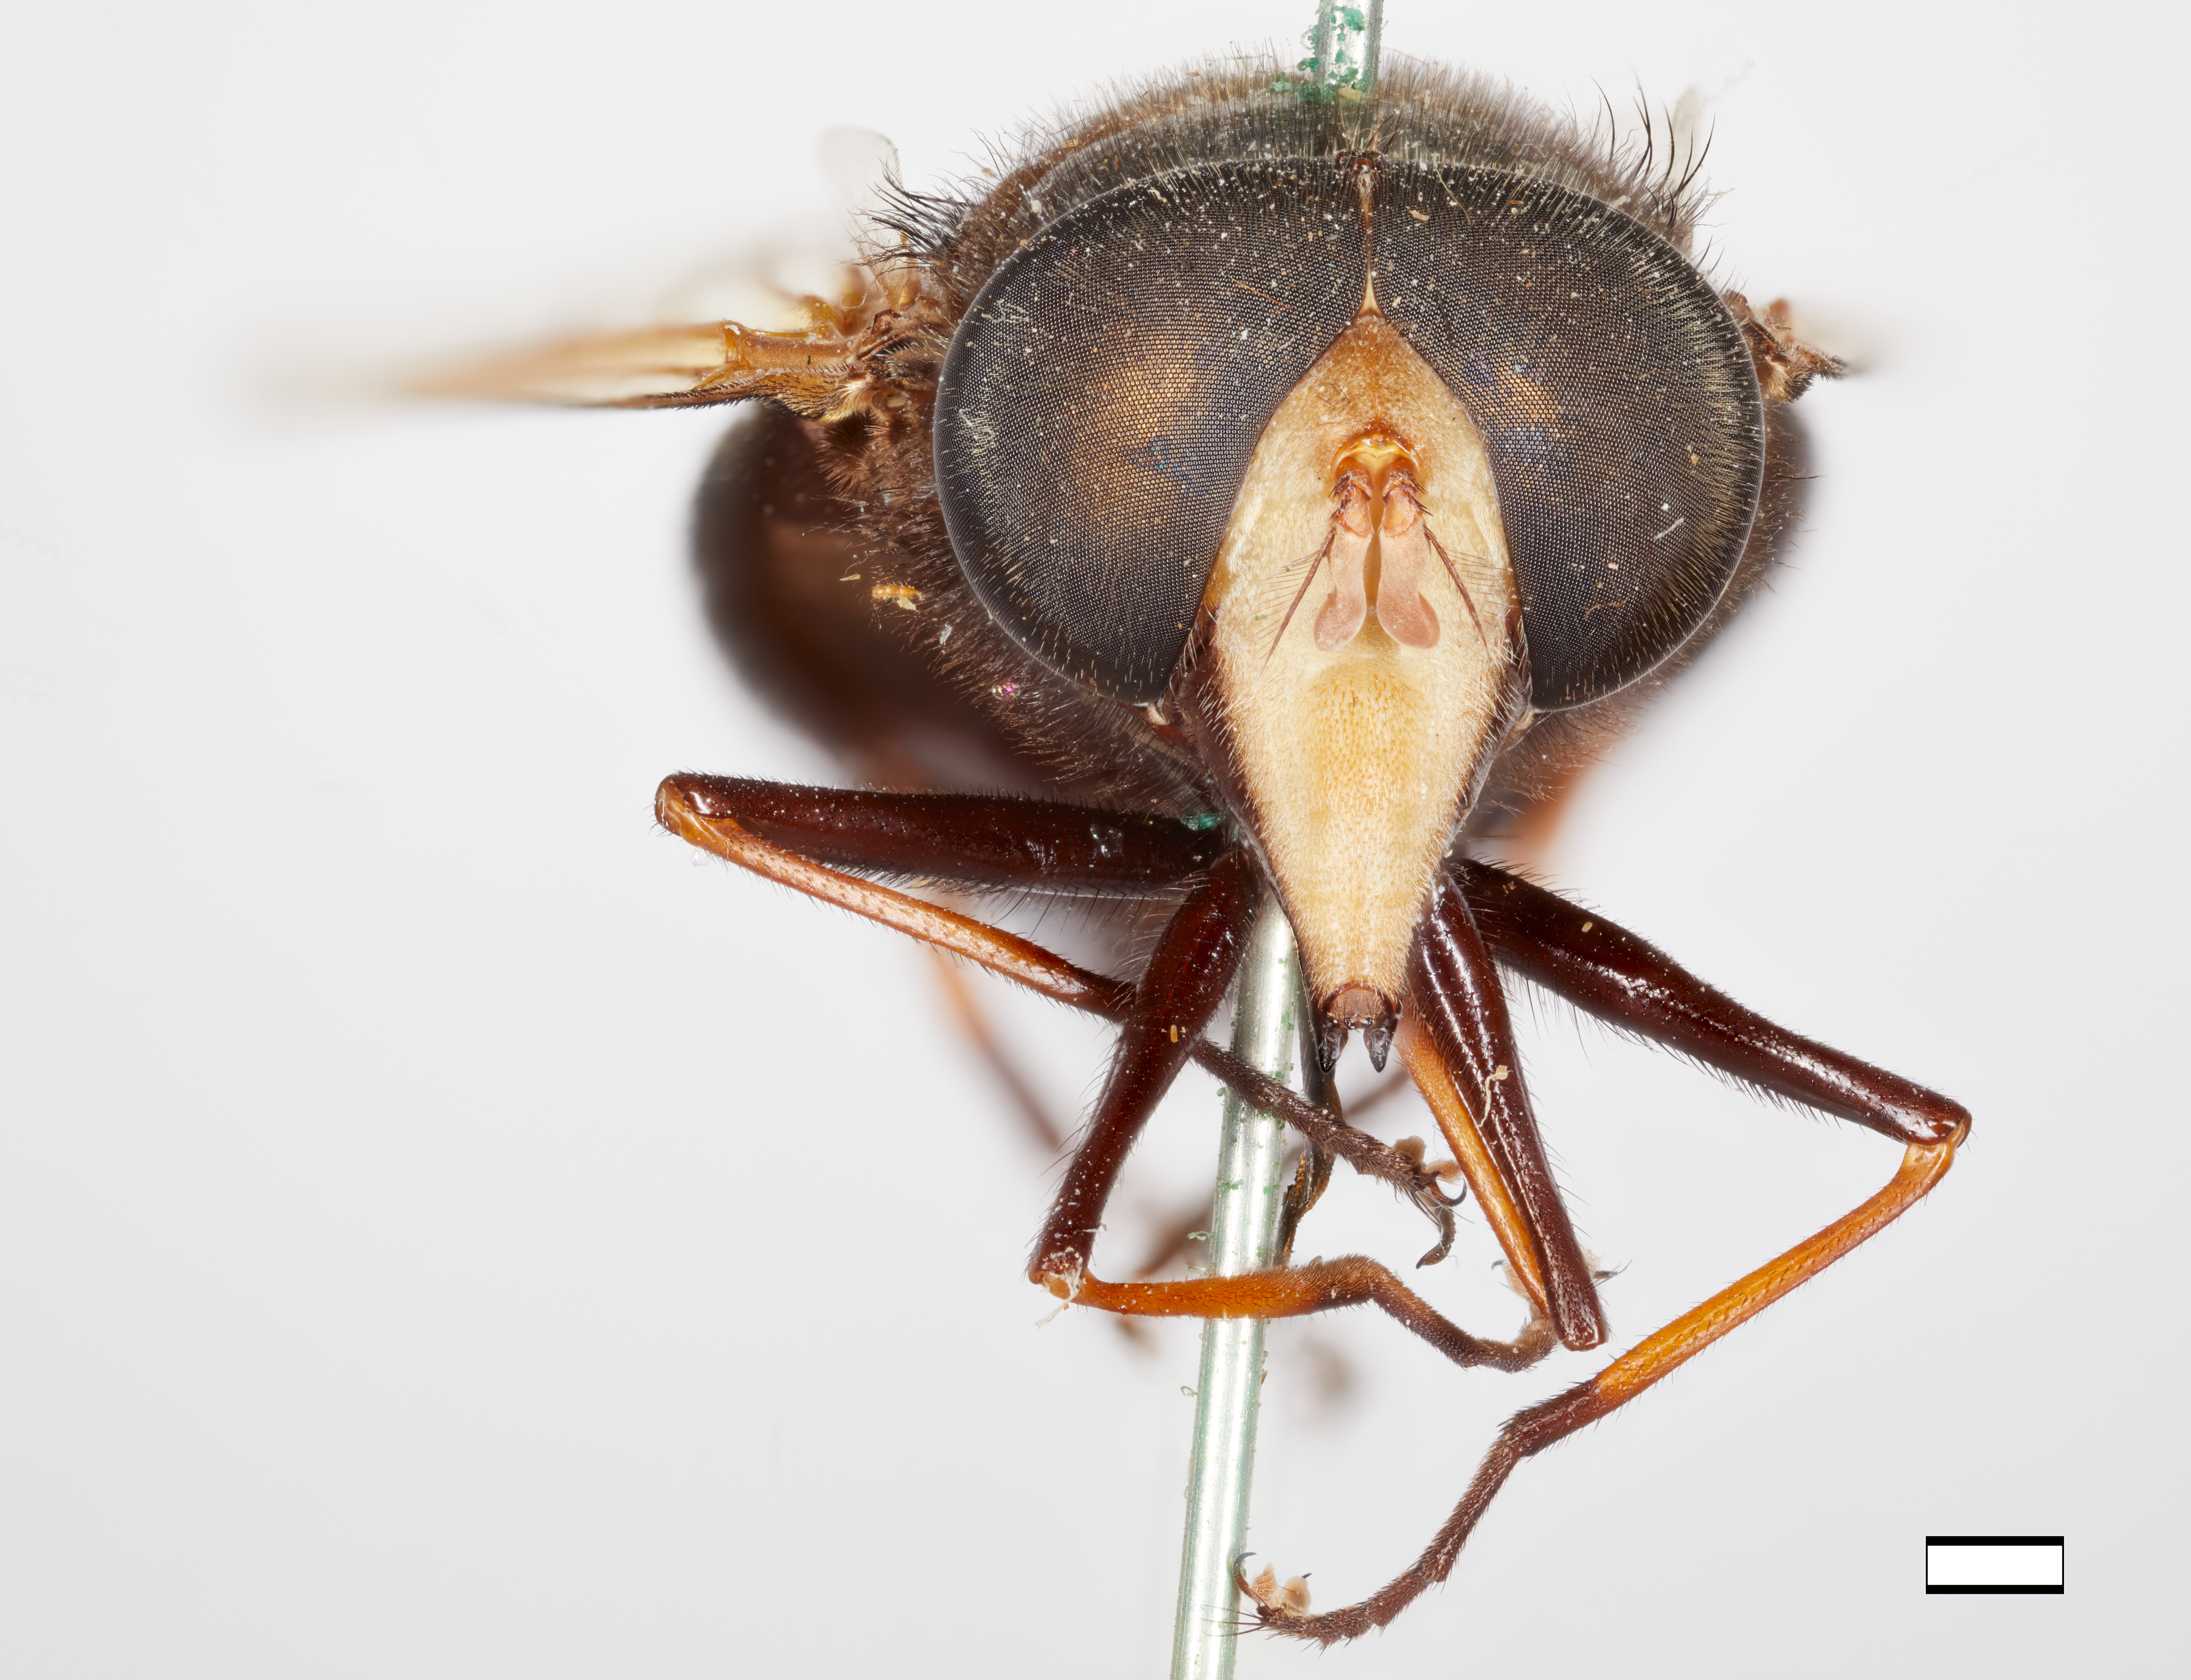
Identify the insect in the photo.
Volucella eugenia
